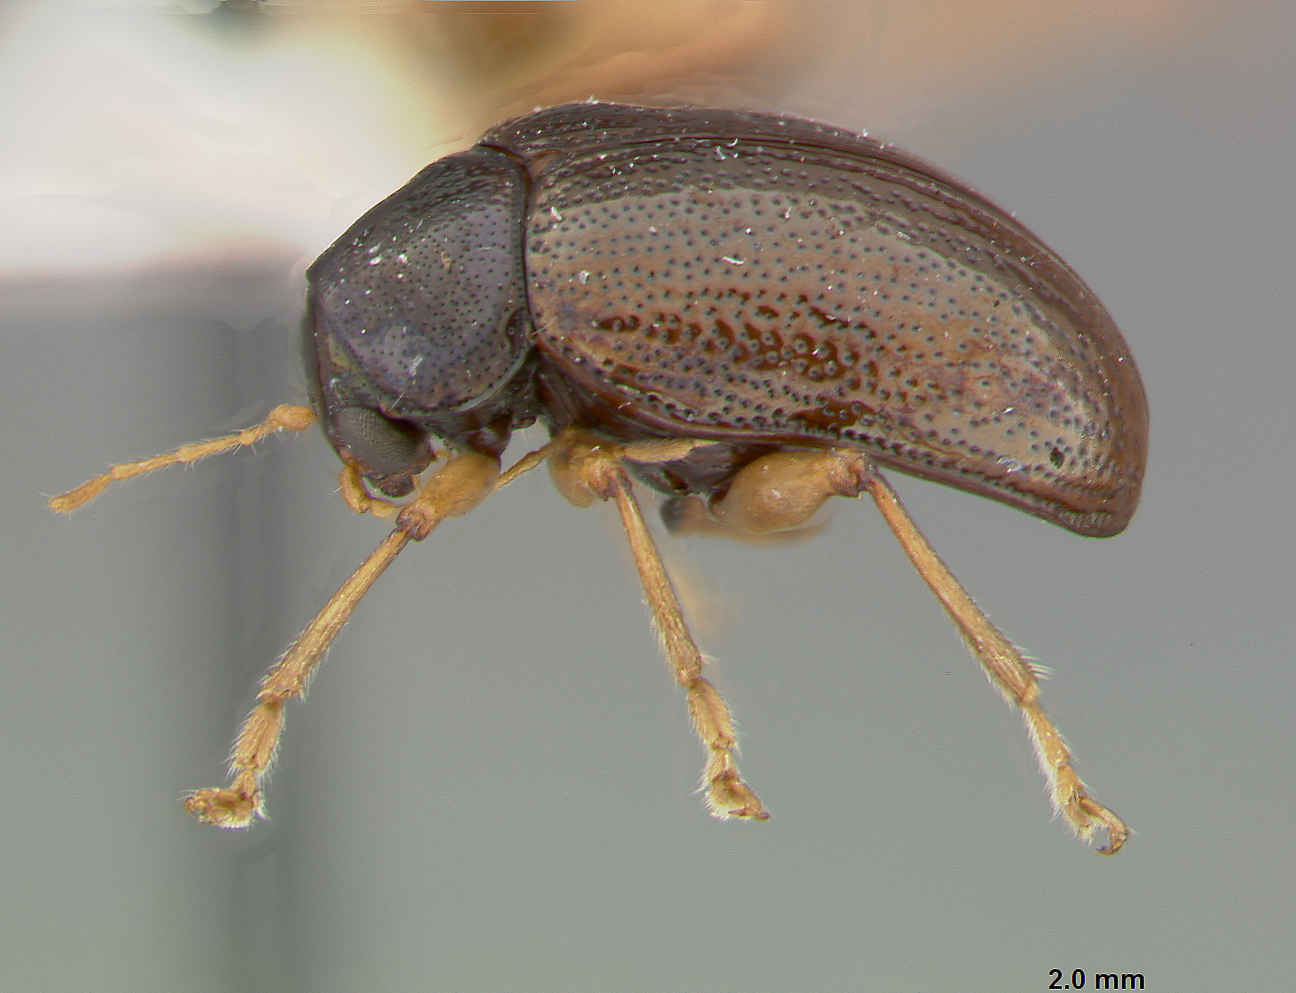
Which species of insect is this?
Rhabdopterus spiculatus
